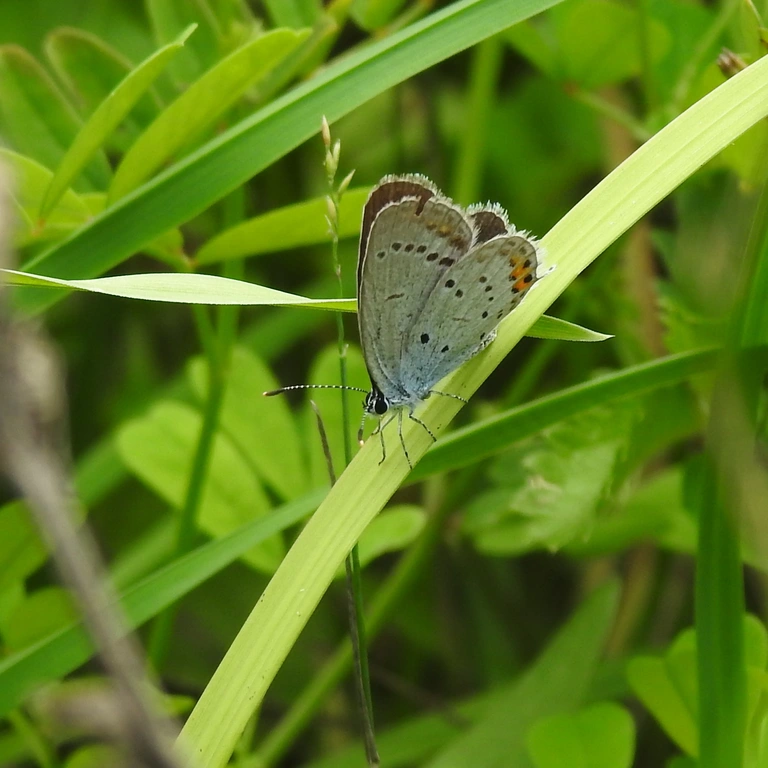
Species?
Cupido argiades (also Elkalyce argiades)
